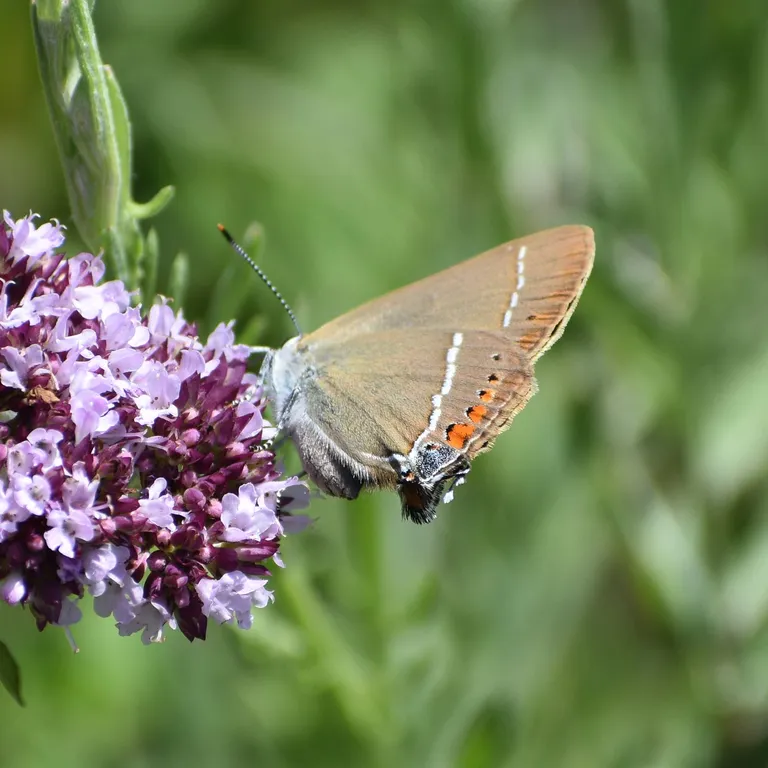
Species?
Satyrium spini (also Tuttiola spini)
